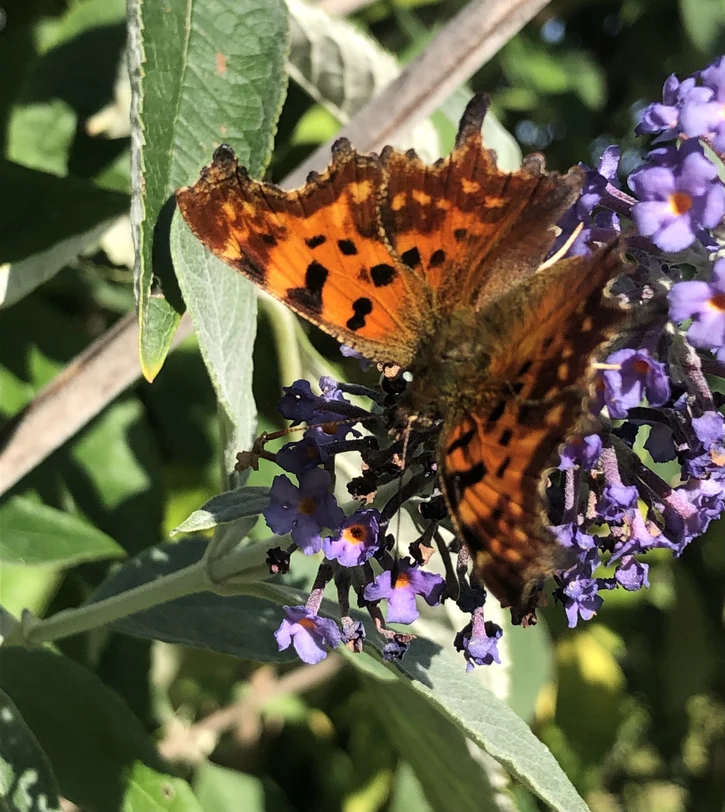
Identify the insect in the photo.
Polygonia c-album
